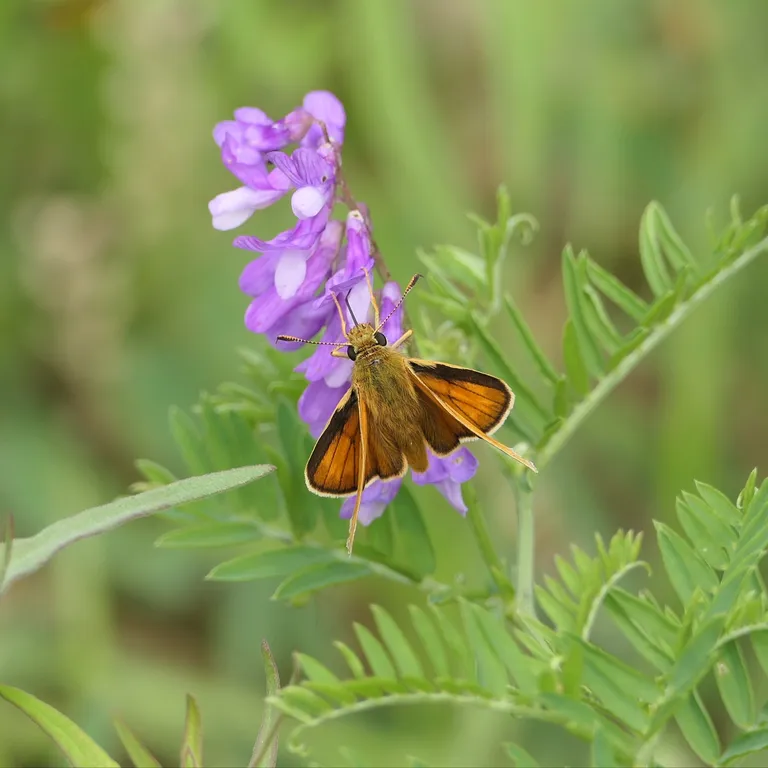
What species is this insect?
Ochlodes sylvanus (also Ochlodes venata)
